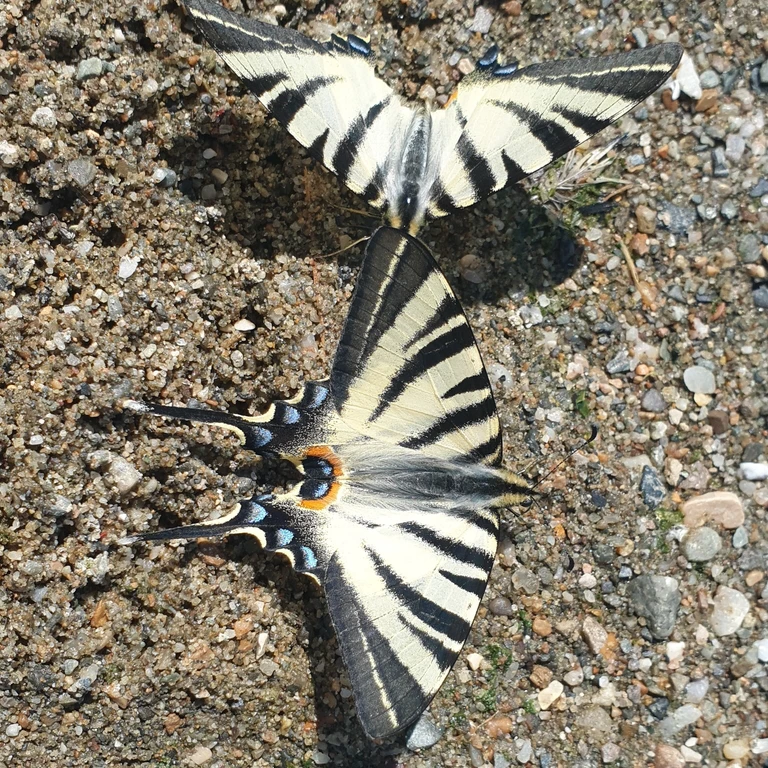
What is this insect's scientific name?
Iphiclides podalirius
